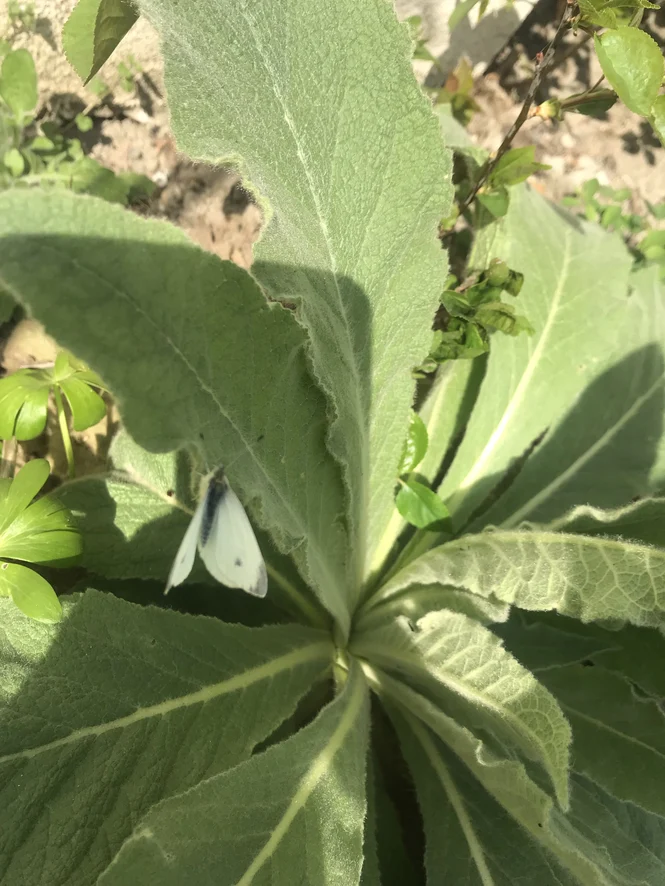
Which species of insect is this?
Pieris rapae
